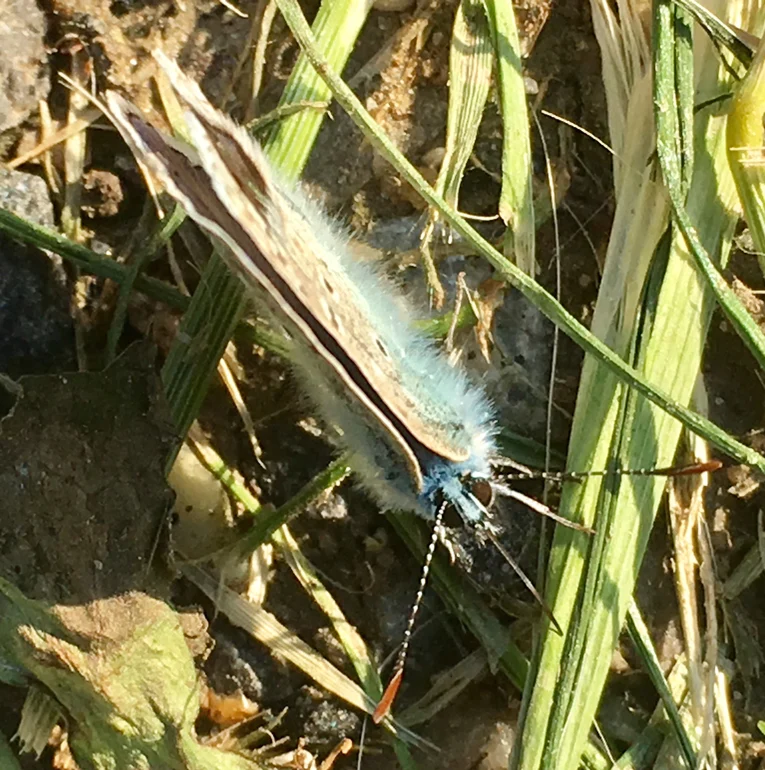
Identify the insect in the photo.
Polyommatus icarus
